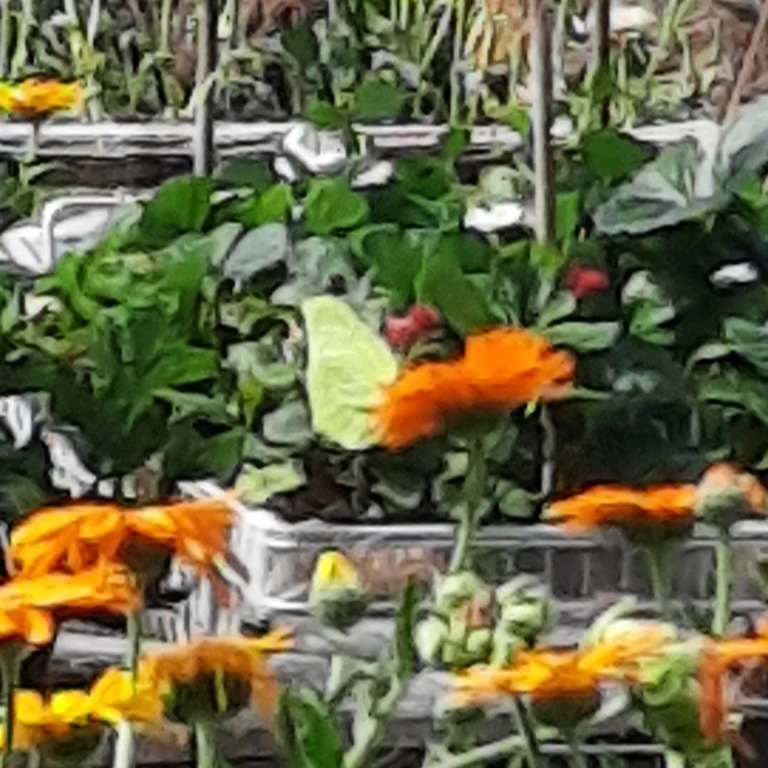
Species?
Gonepteryx rhamni
